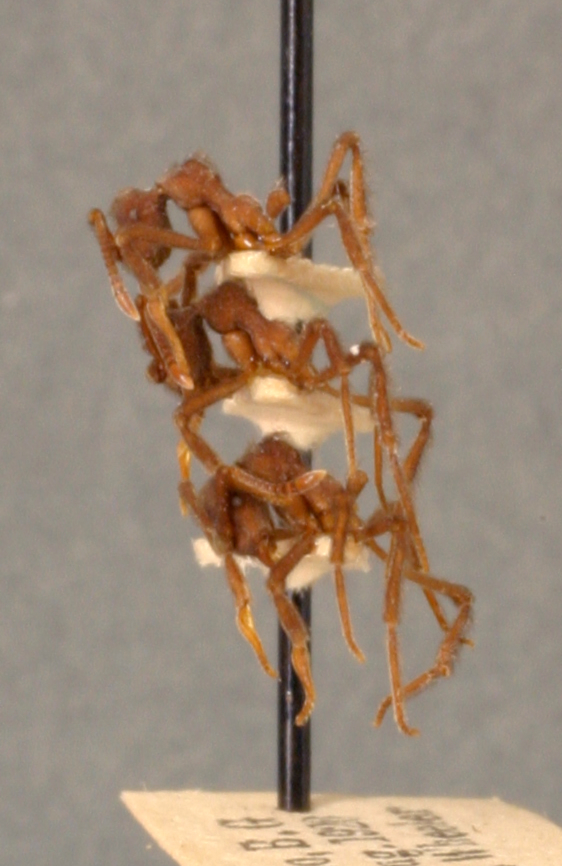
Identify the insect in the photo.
Apterostigma jubatum
